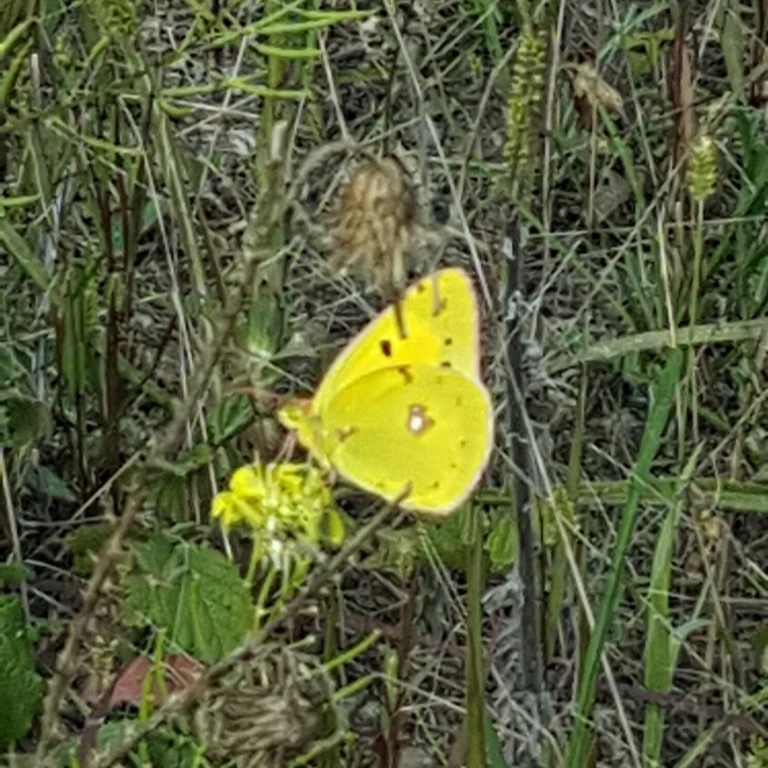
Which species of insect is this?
Colias croceus
